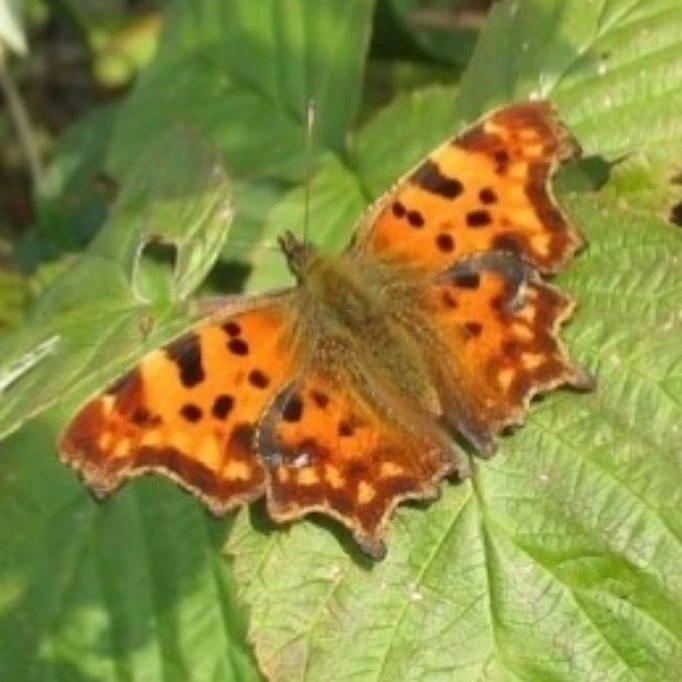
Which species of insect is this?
Polygonia c-album
